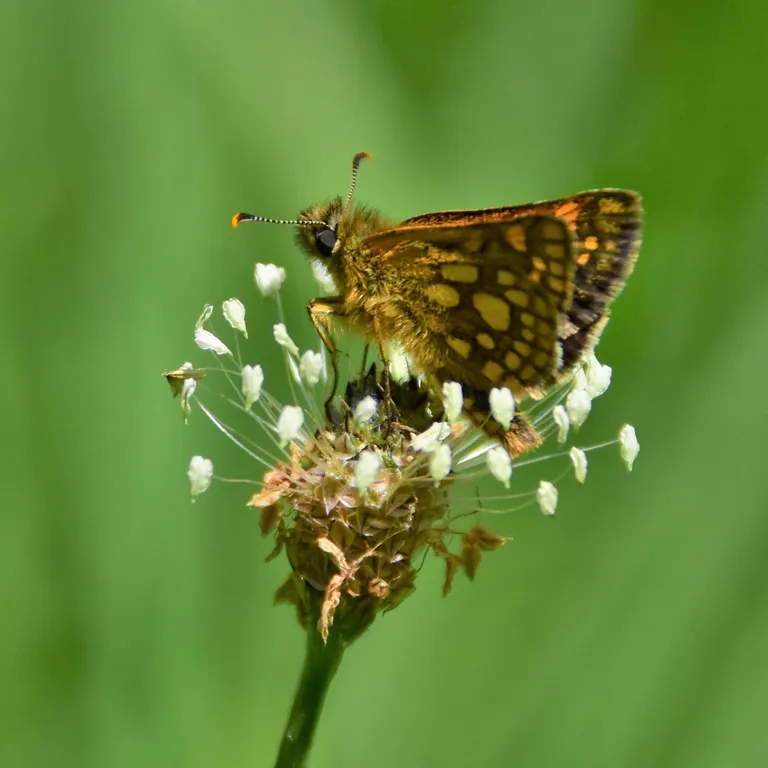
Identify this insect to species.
Carterocephalus palaemon
